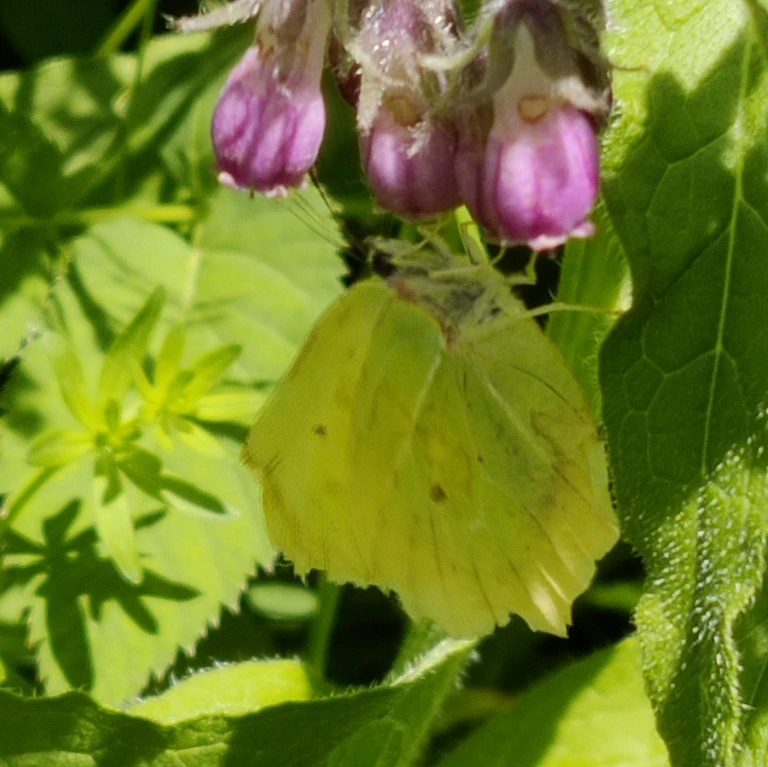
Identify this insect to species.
Gonepteryx rhamni
